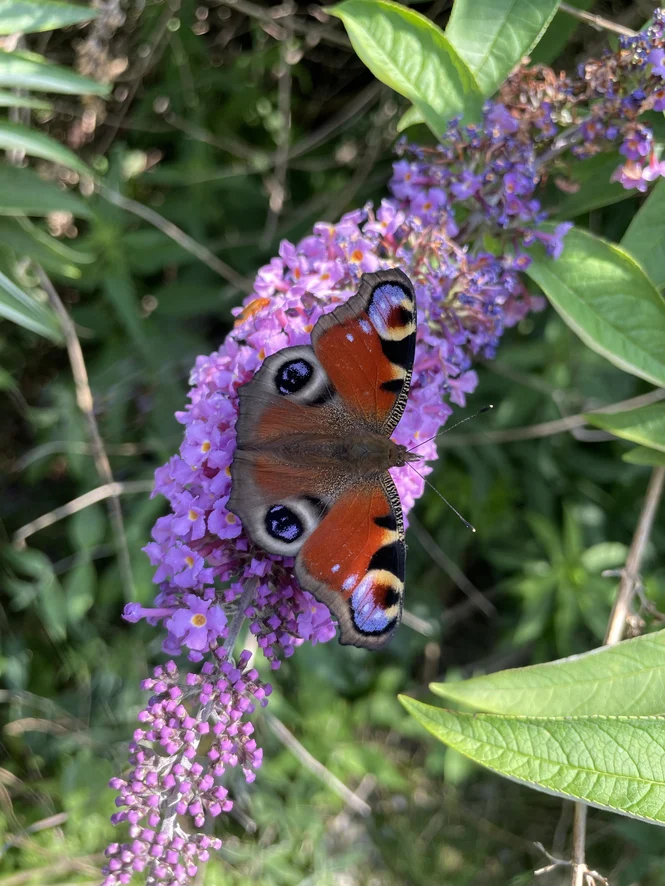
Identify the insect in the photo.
Aglais io
